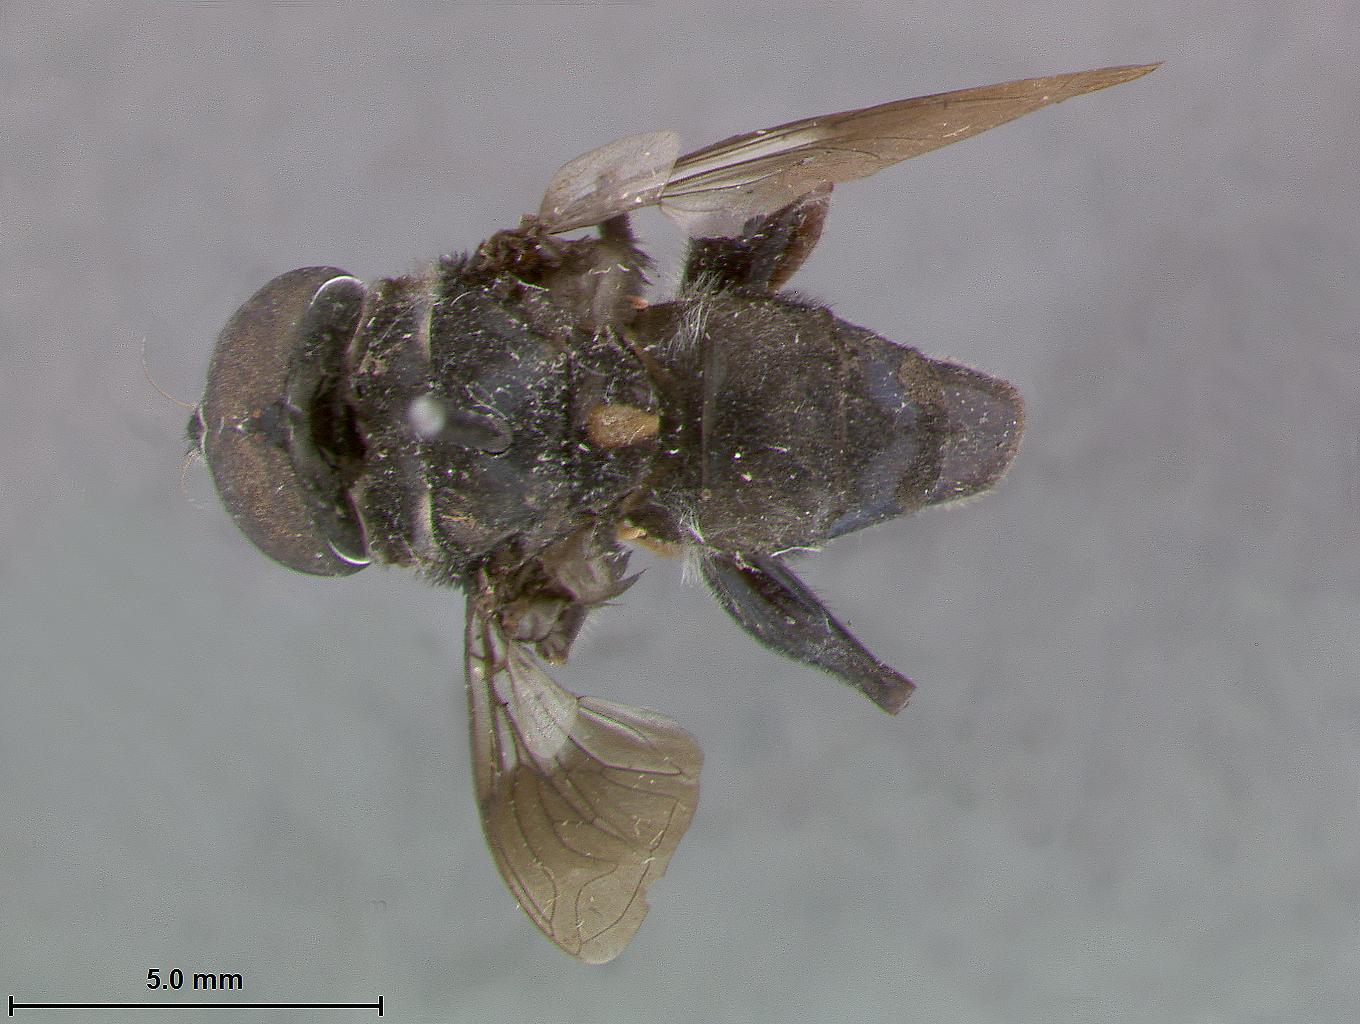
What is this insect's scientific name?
Eristalis fuliginosus
